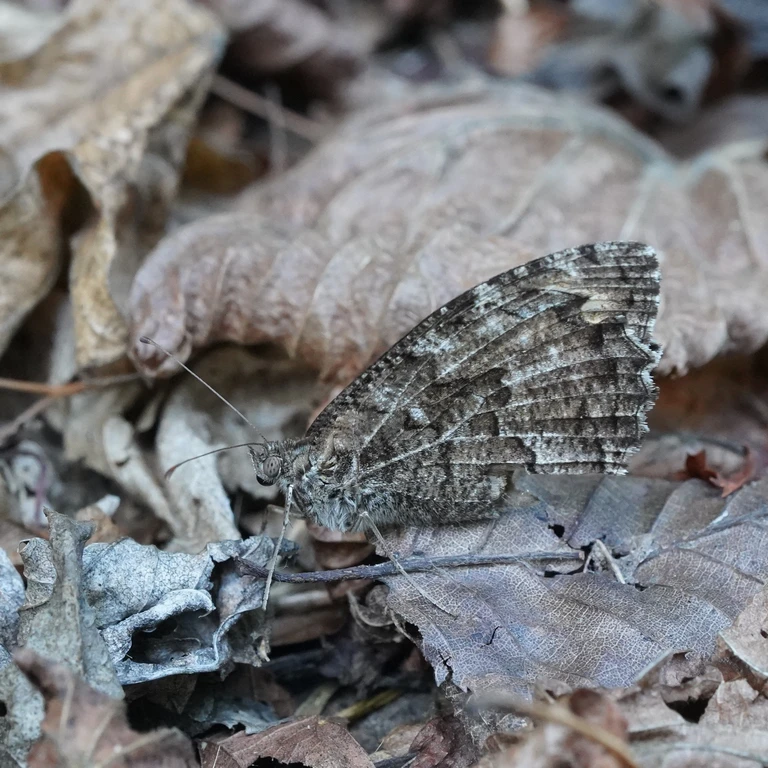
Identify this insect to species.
Hipparchia semele
